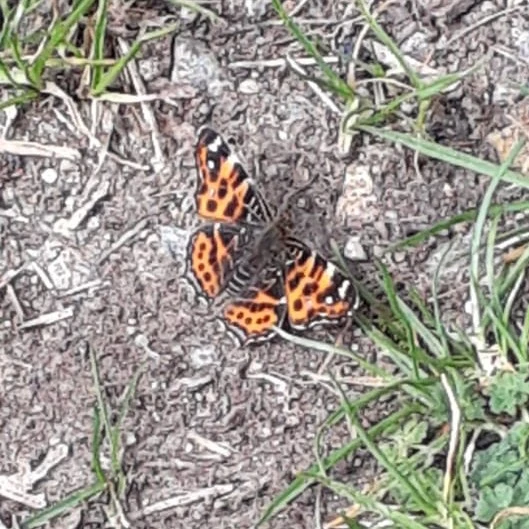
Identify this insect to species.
Araschnia levana
